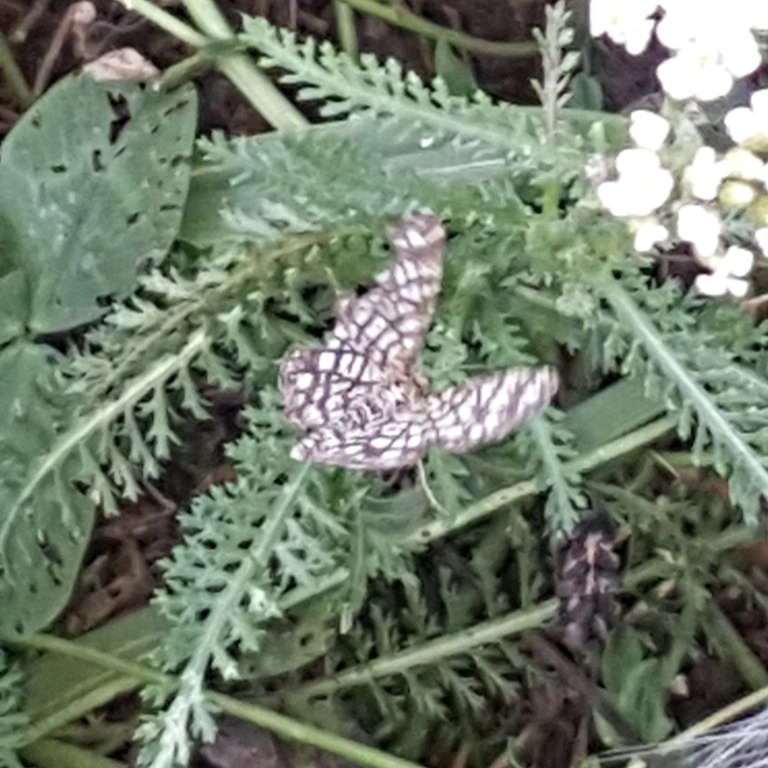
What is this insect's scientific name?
Chiasmia clathrata
